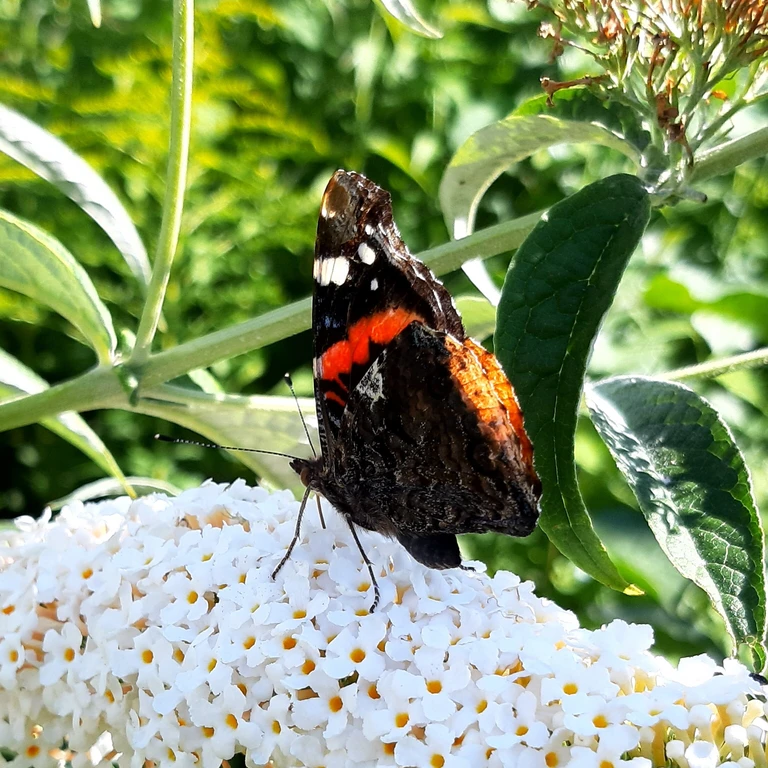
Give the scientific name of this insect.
Vanessa atalanta
